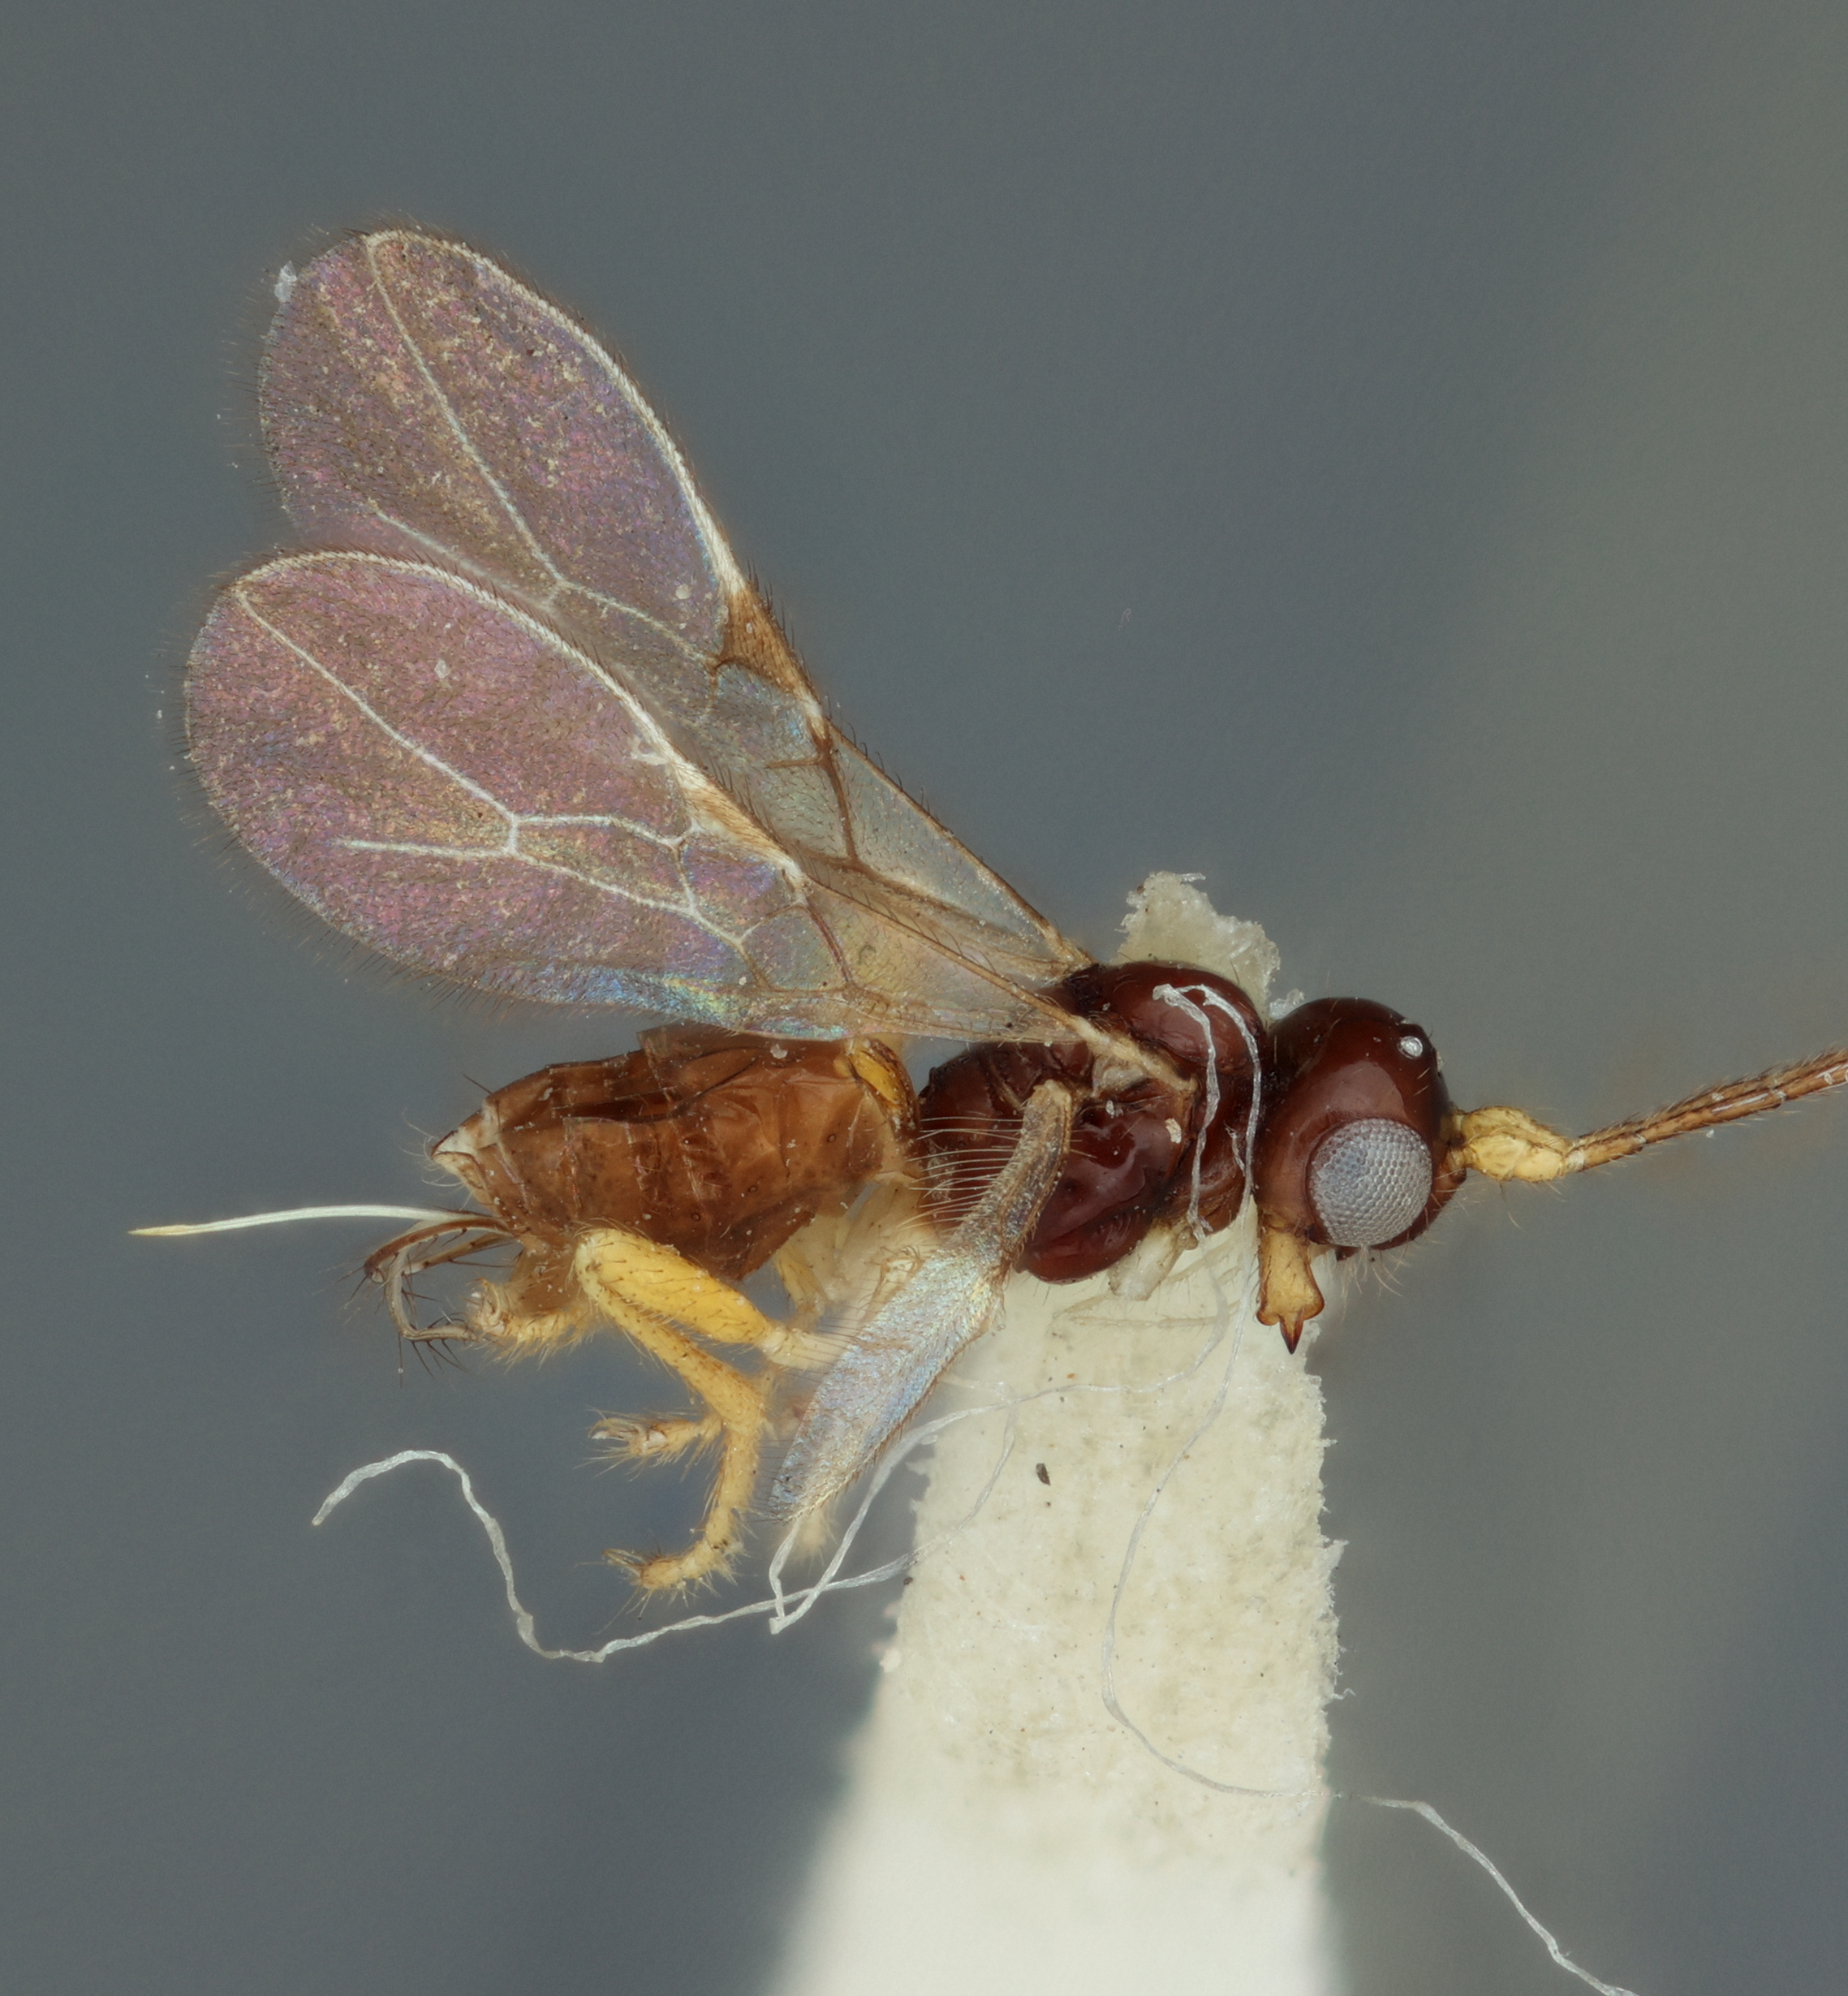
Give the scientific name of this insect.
Phaenocarpa gahani
